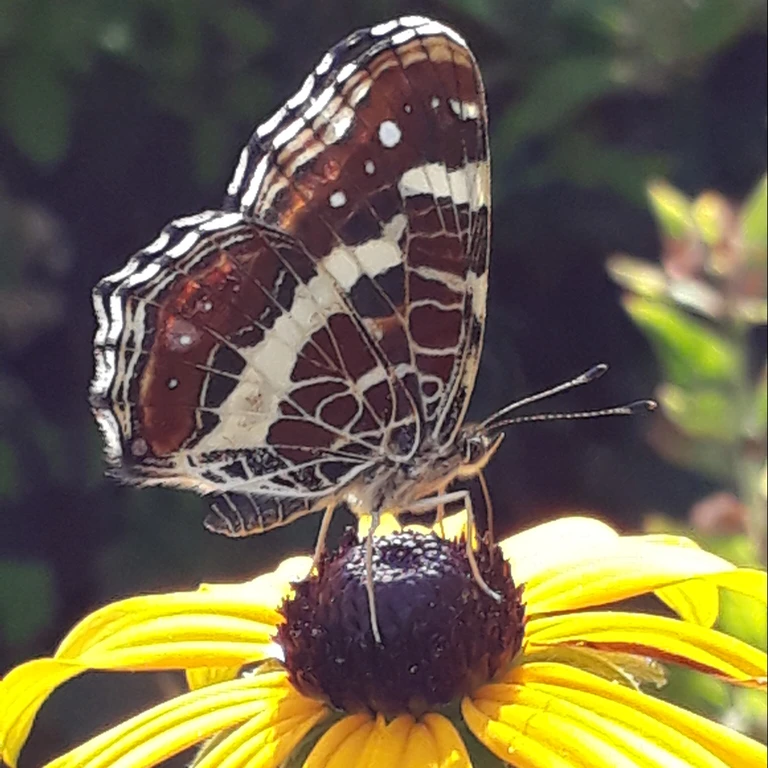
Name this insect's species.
Araschnia levana
